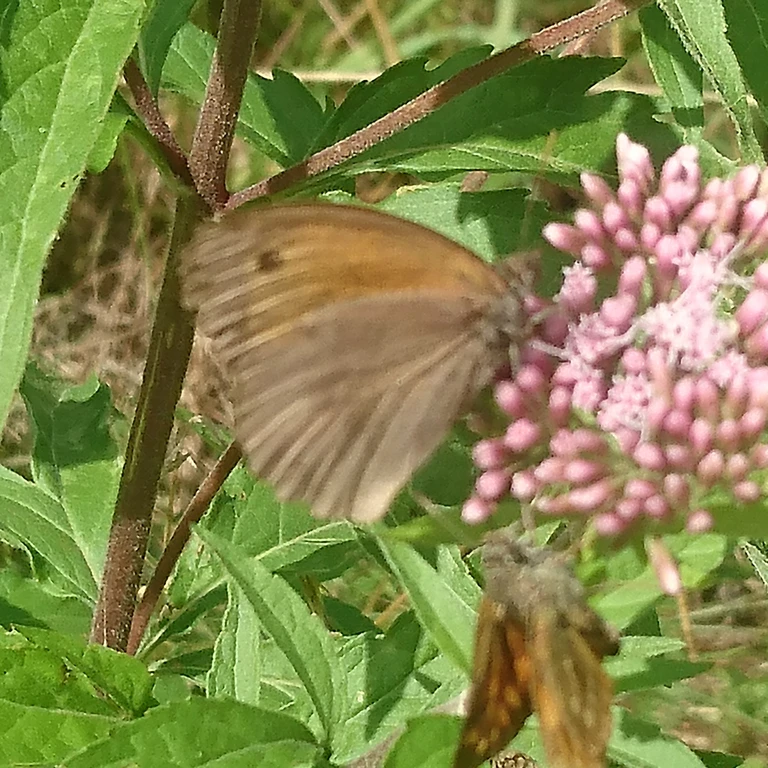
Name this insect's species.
Maniola jurtina
